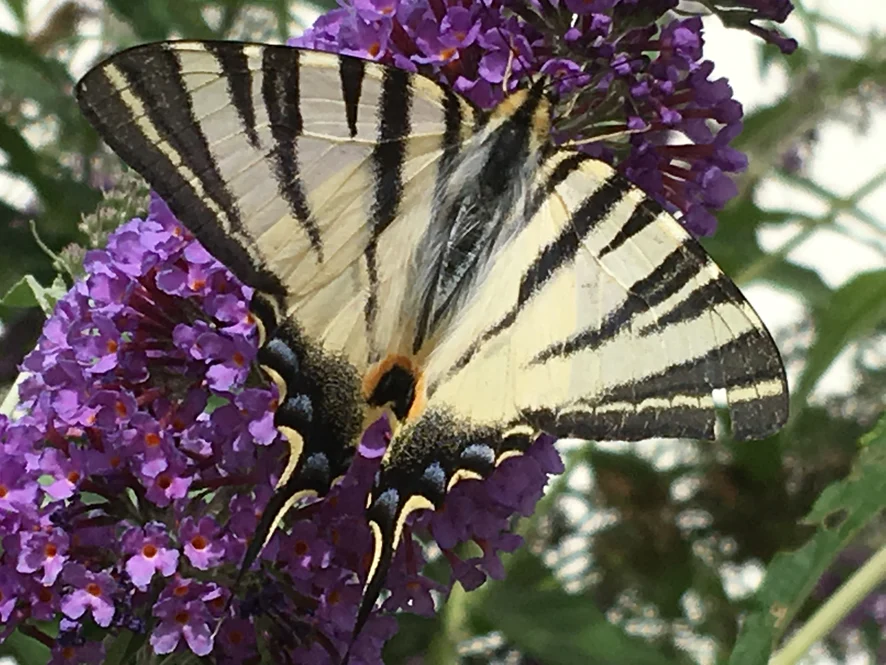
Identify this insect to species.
Iphiclides podalirius
